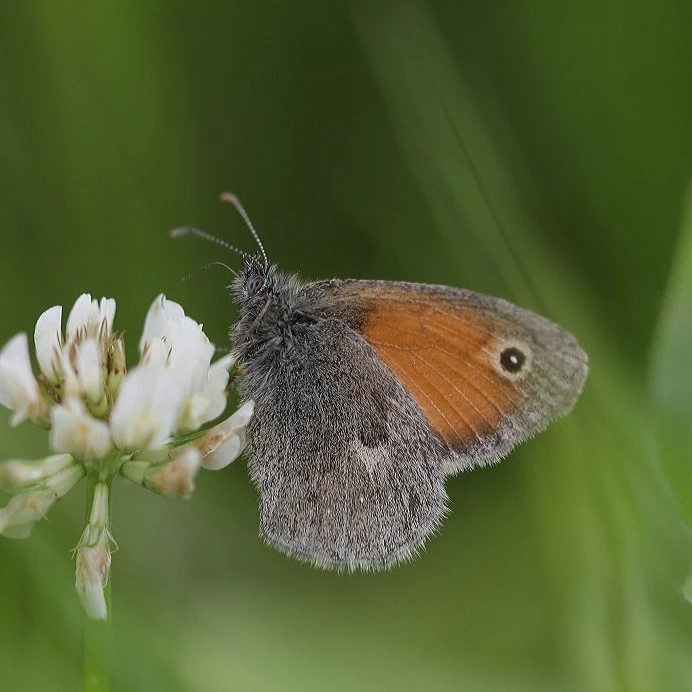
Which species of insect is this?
Coenonympha pamphilus
